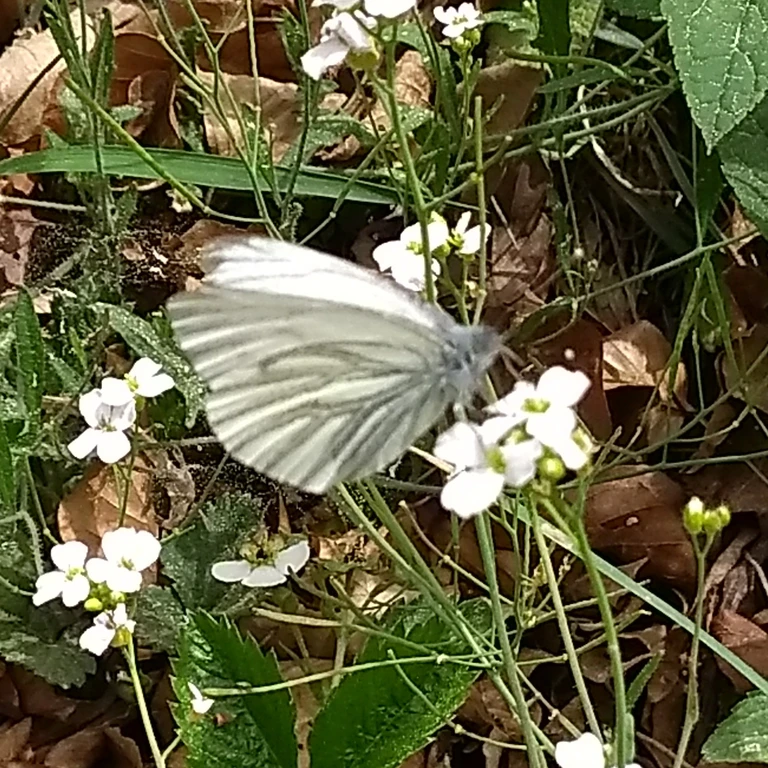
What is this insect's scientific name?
Pieris napi
